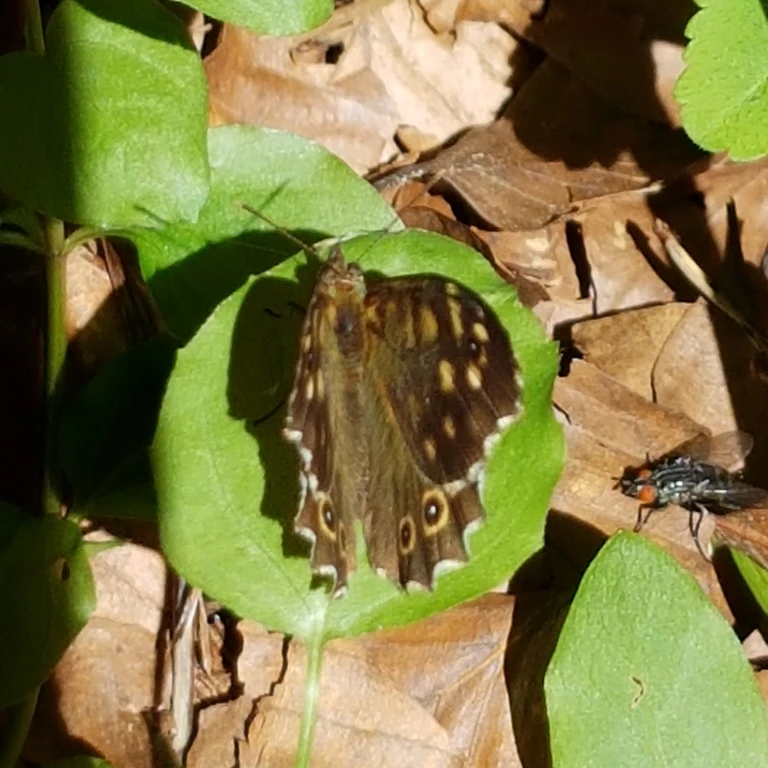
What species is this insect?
Pararge aegeria
